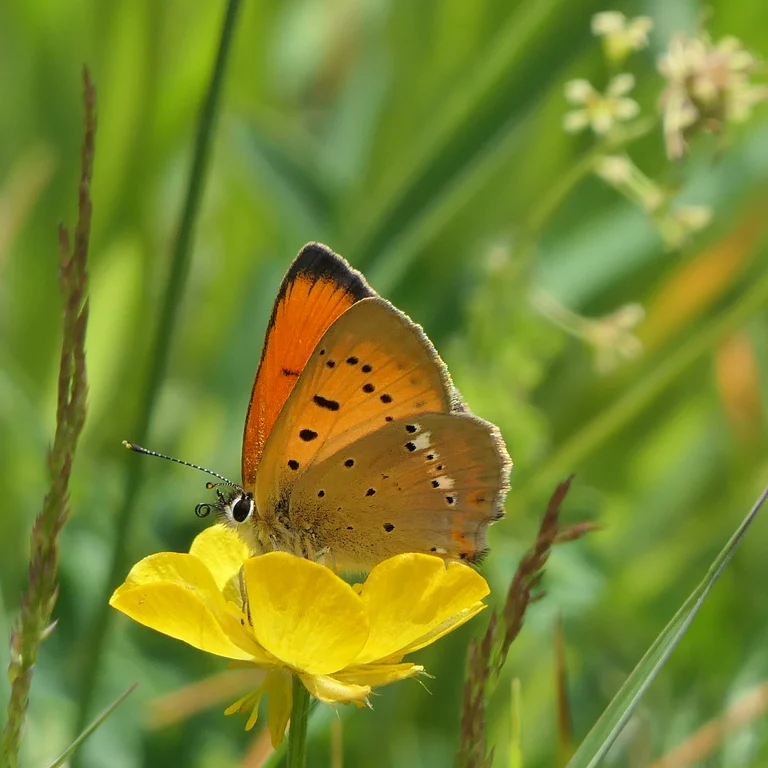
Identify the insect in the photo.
Lycaena virgaureae
